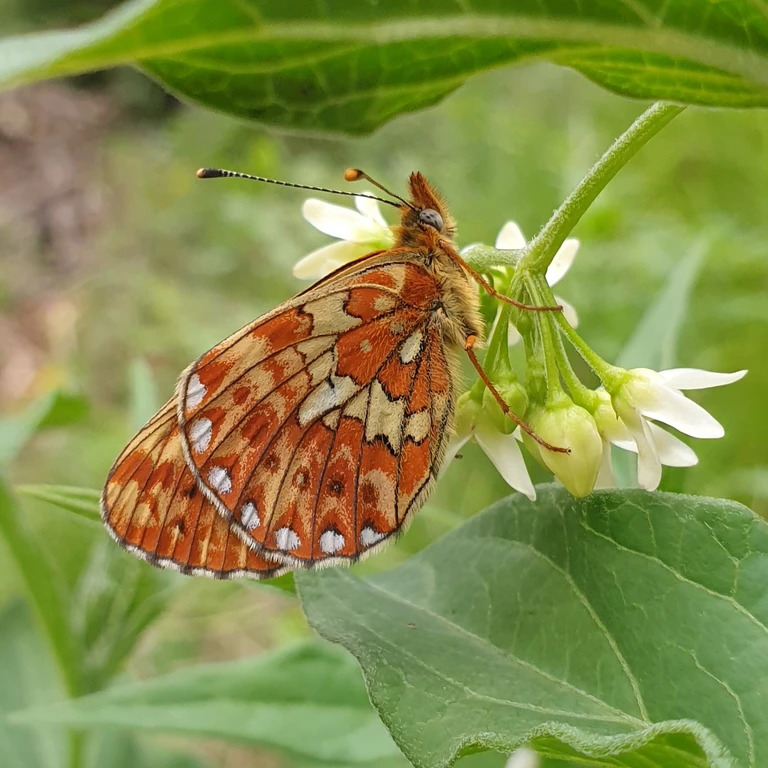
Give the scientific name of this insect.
Boloria euphrosyne (also Clossiana euphrosyne)
